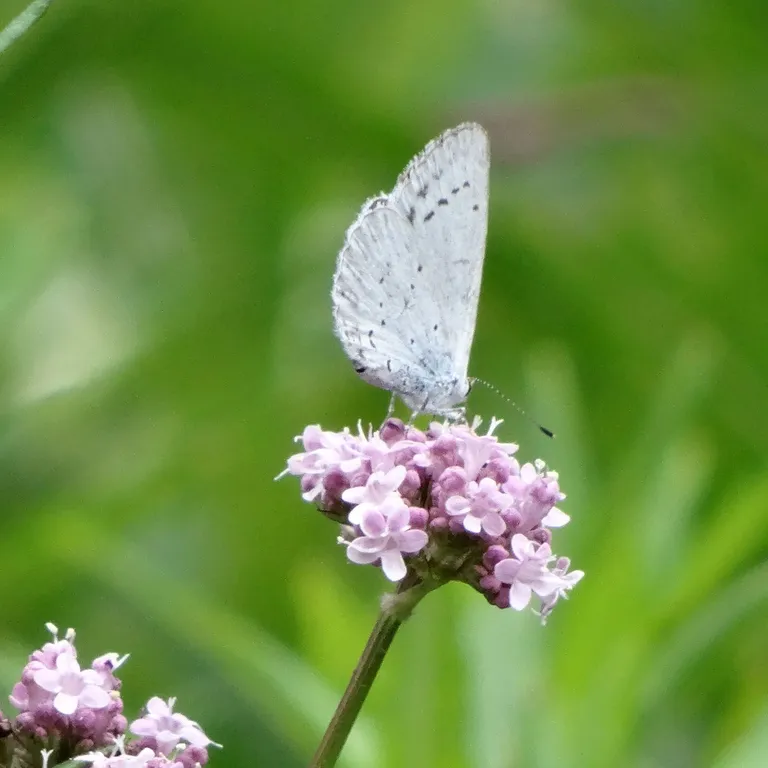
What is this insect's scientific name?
Celastrina argiolus
